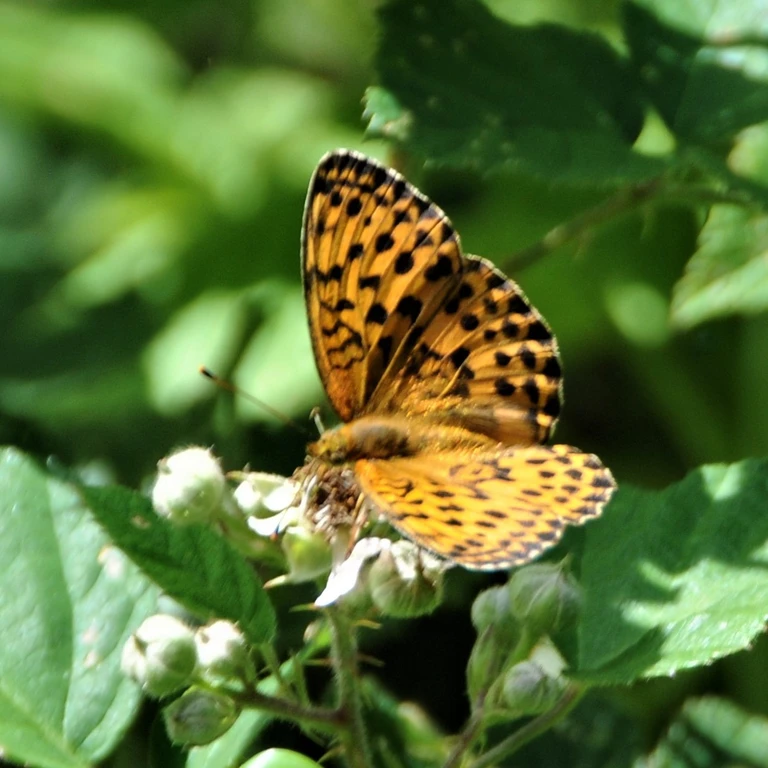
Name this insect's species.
Brenthis daphne
